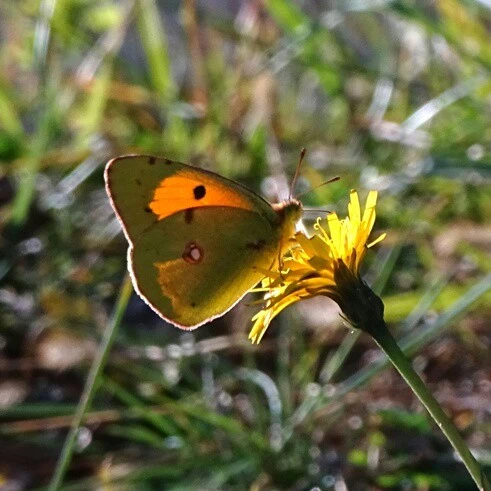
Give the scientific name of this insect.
Colias croceus
